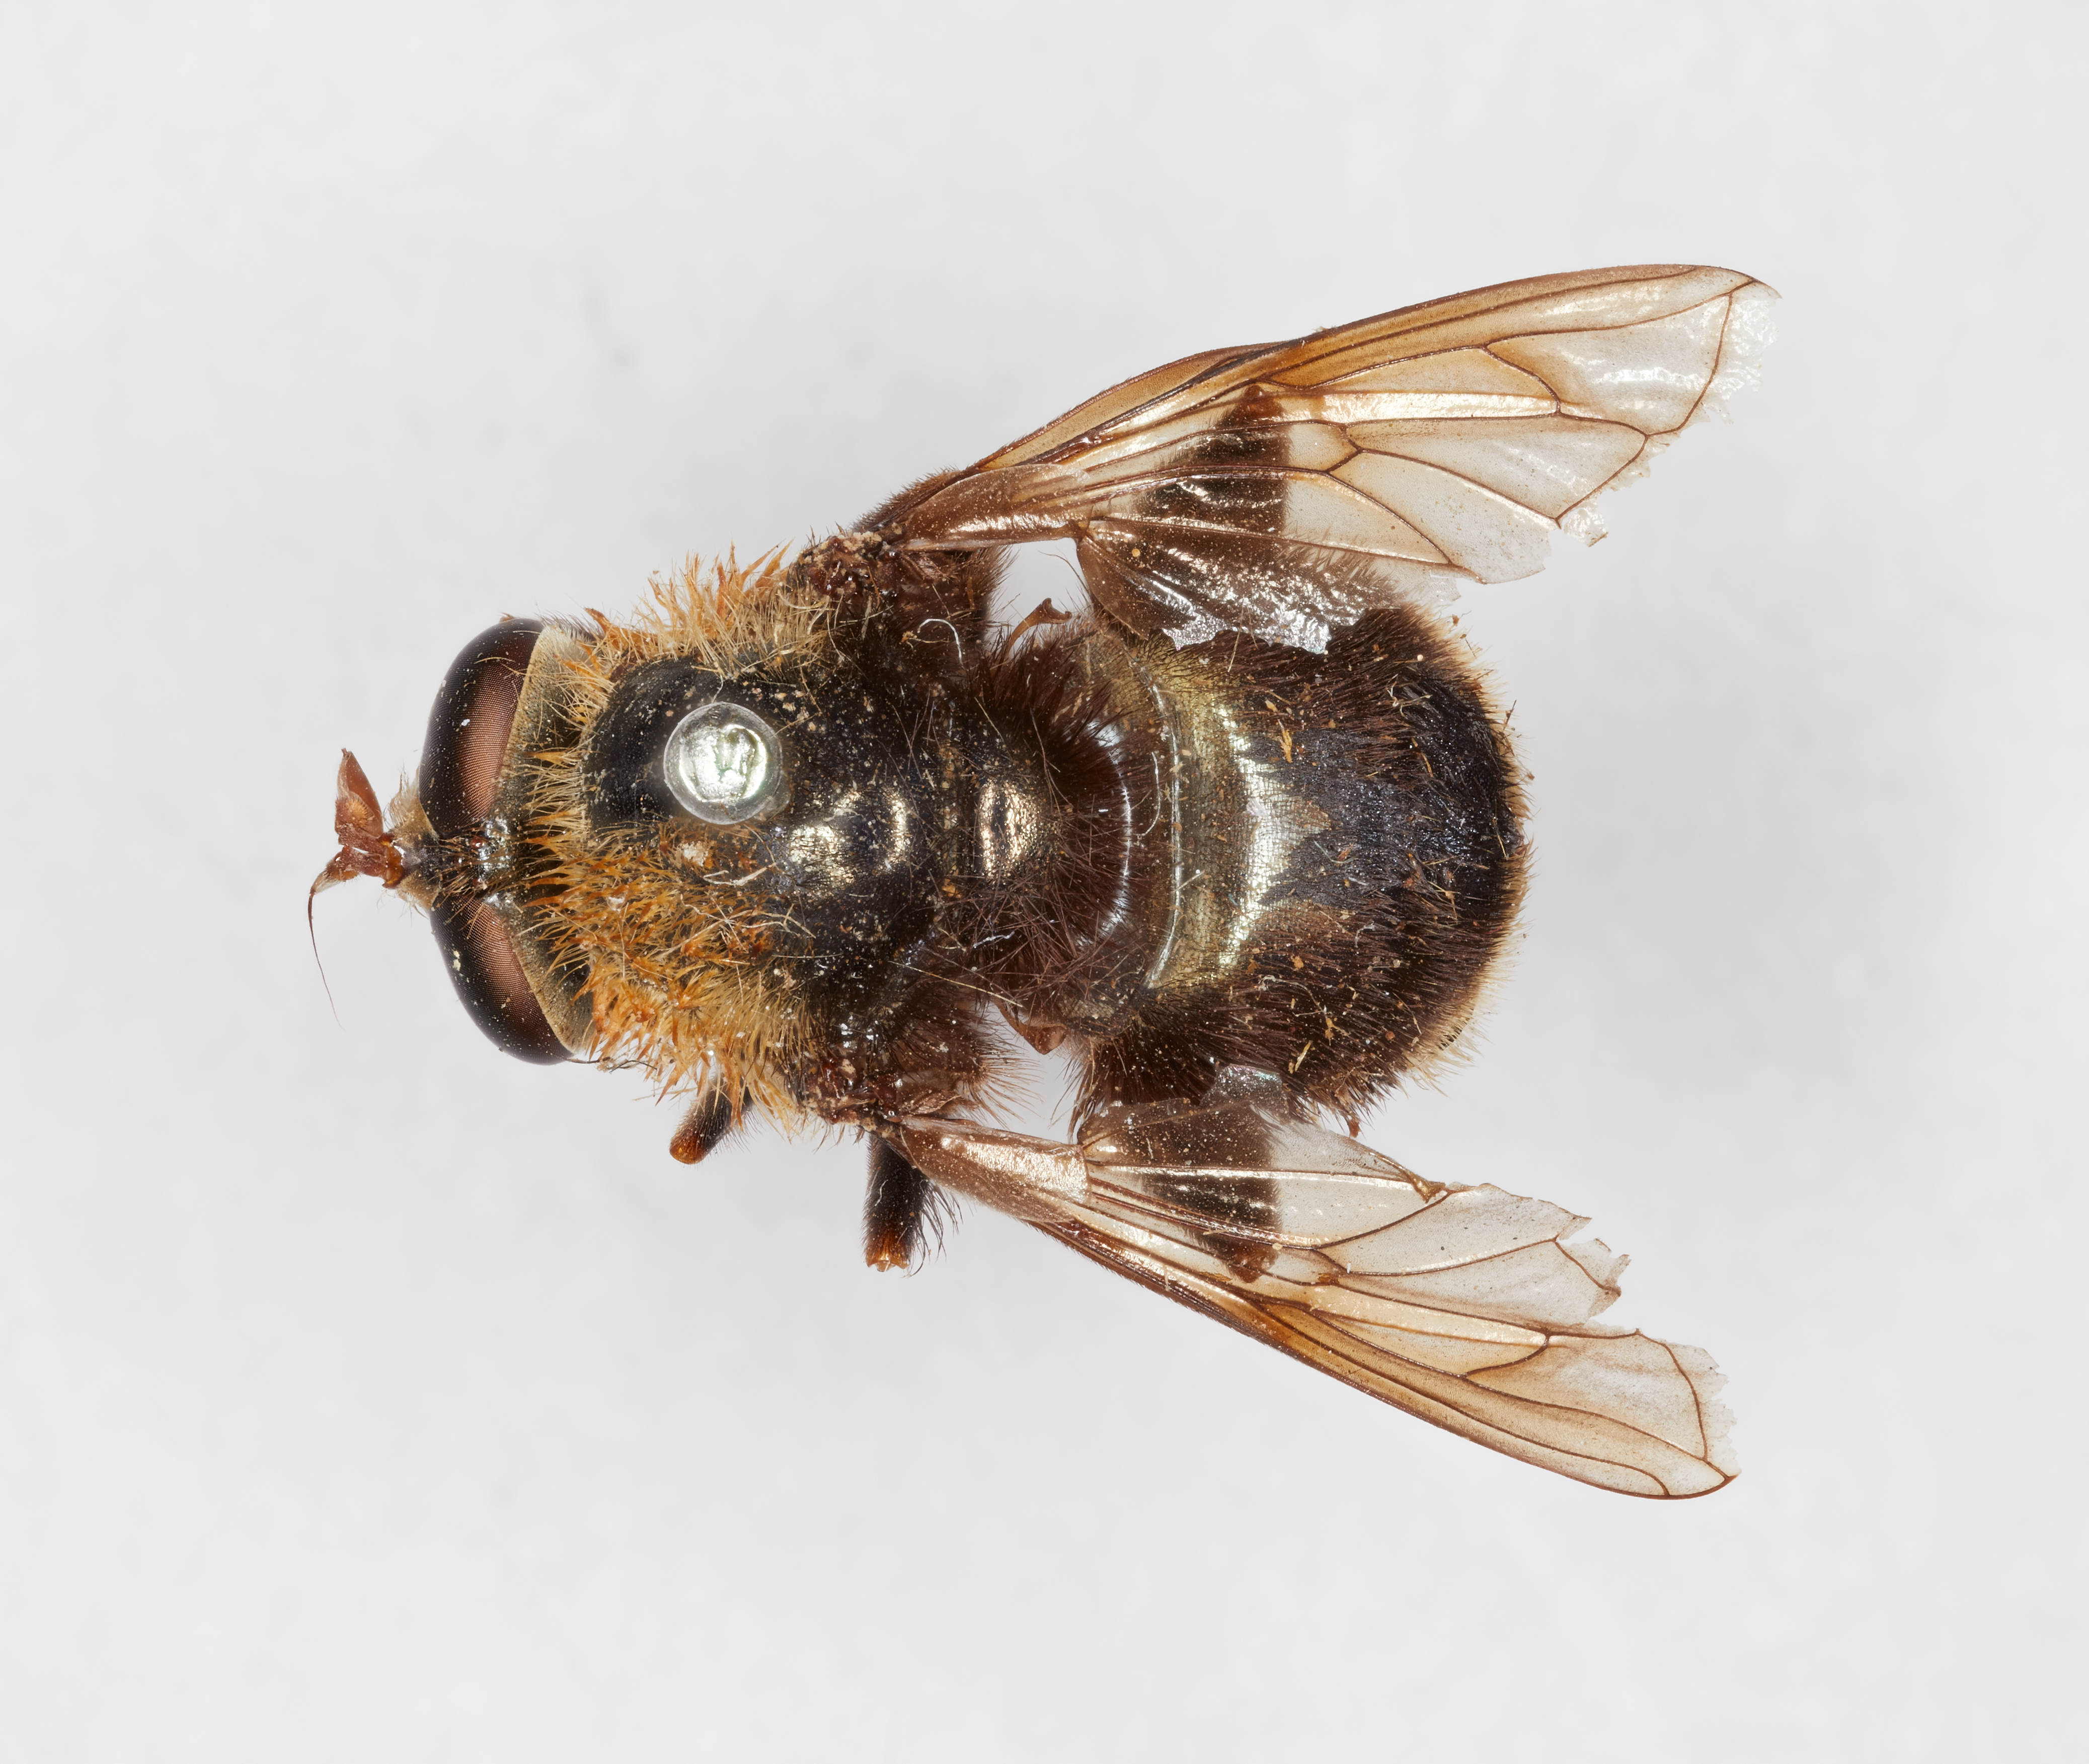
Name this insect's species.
Criorhina coquilletti
